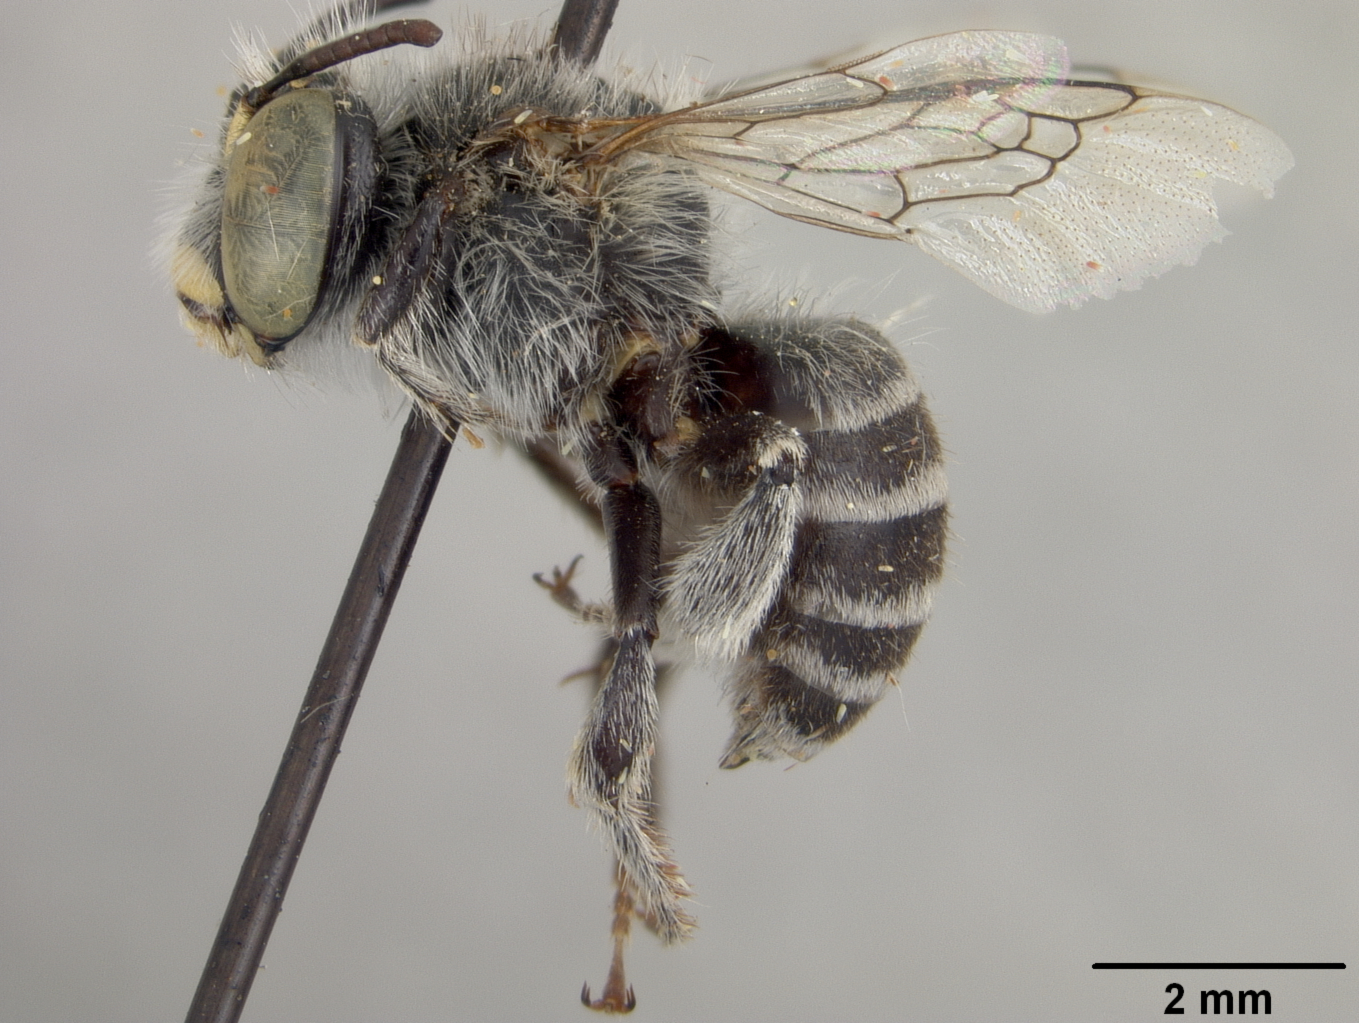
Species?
Anthophora zamoranella
